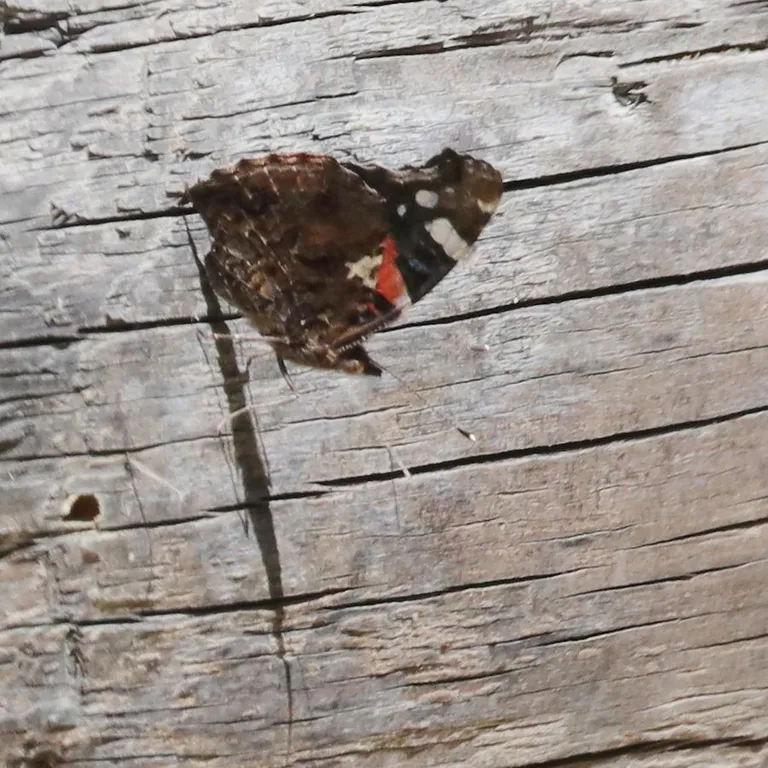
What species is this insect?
Vanessa atalanta
